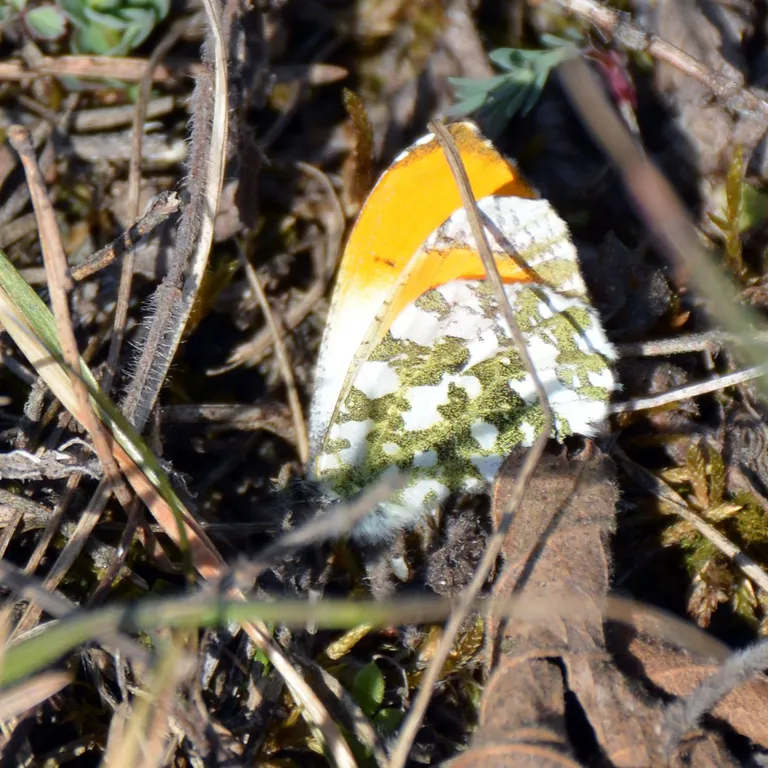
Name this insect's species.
Anthocharis cardamines
